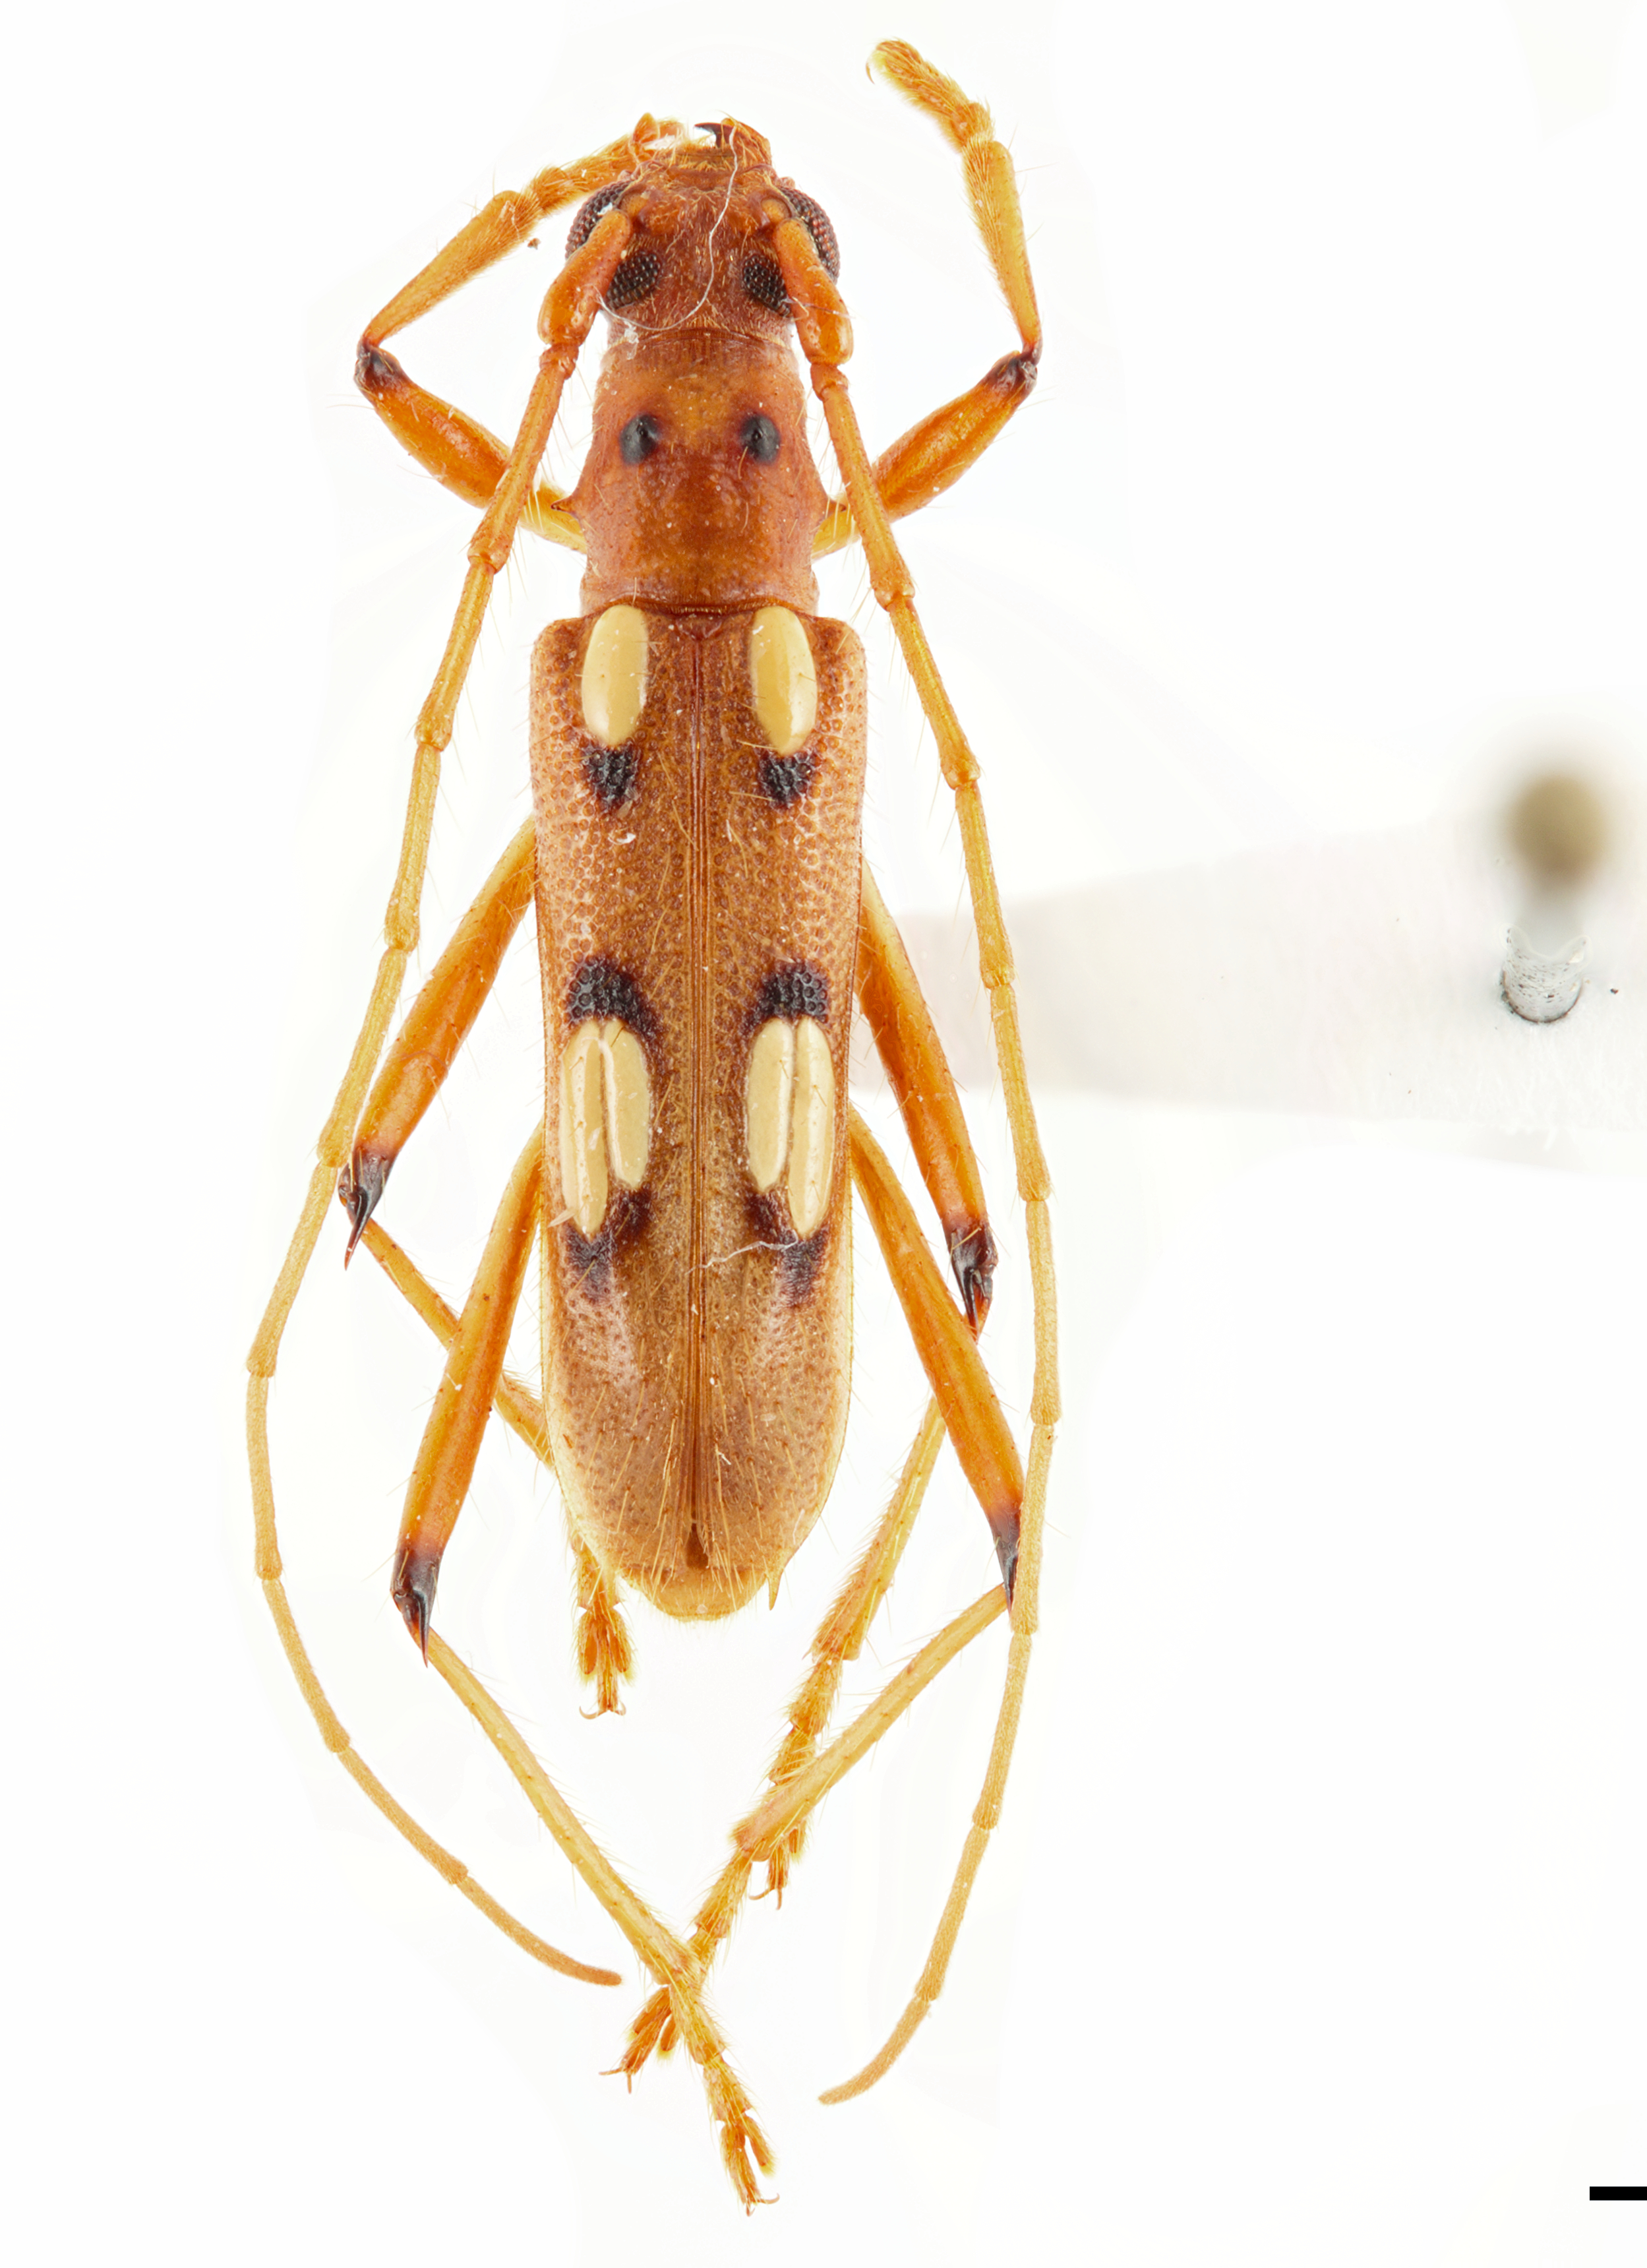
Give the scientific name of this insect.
Beraba cheilaria
